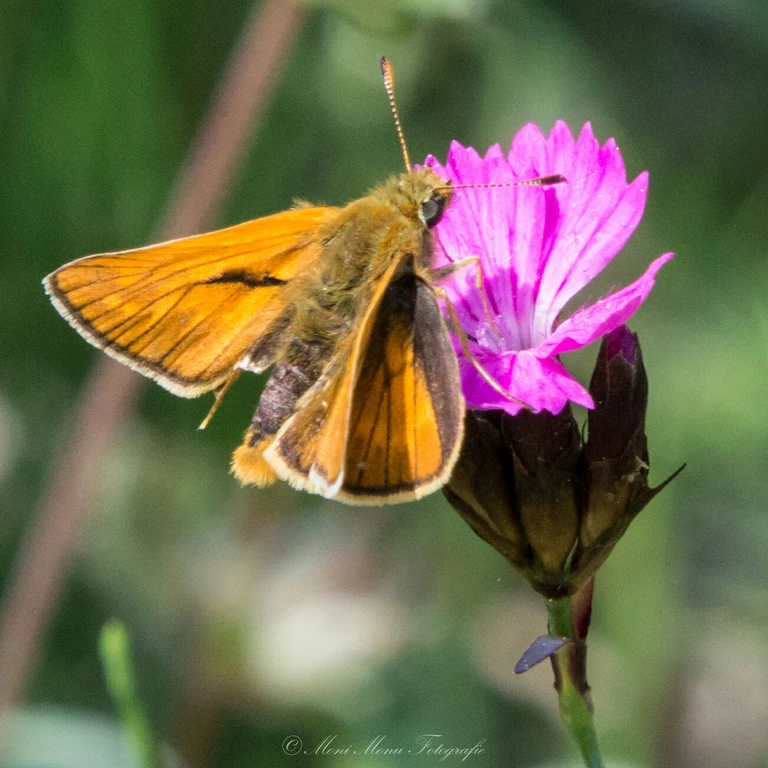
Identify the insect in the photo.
Ochlodes sylvanus (also Ochlodes venata)
